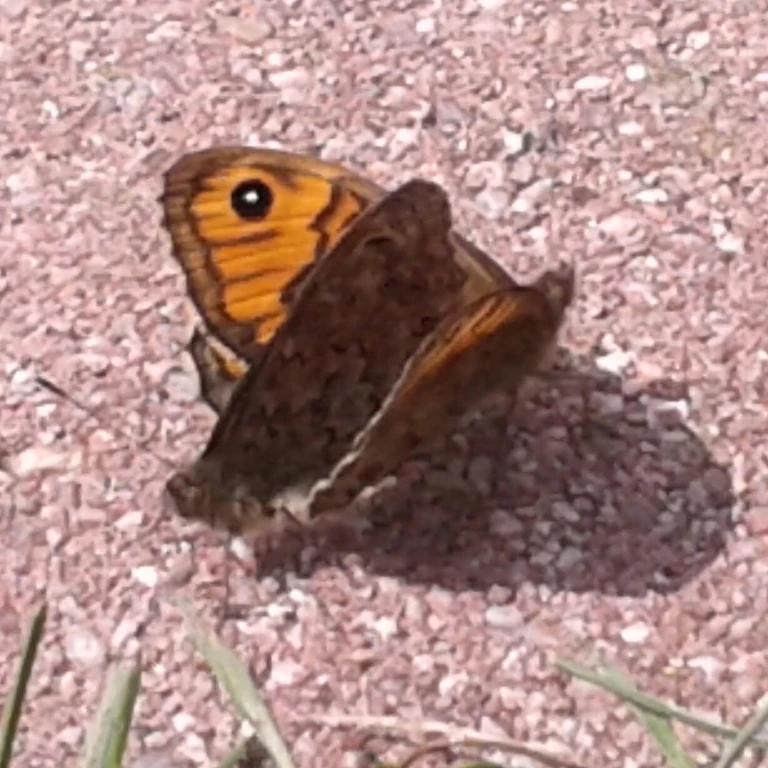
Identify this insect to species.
Lasiommata megera (also Pararge megera)
